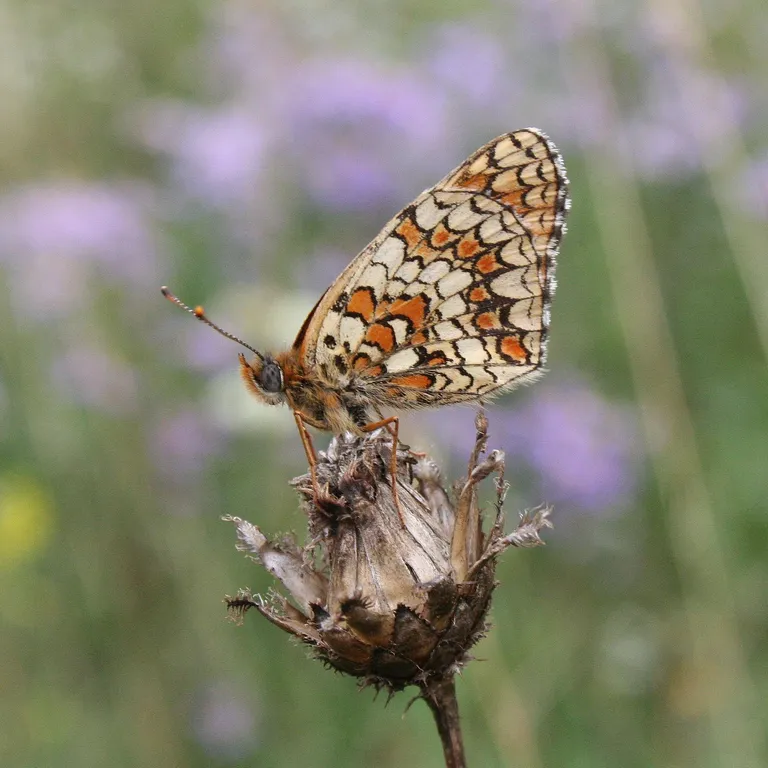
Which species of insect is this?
Melitaea phoebe
